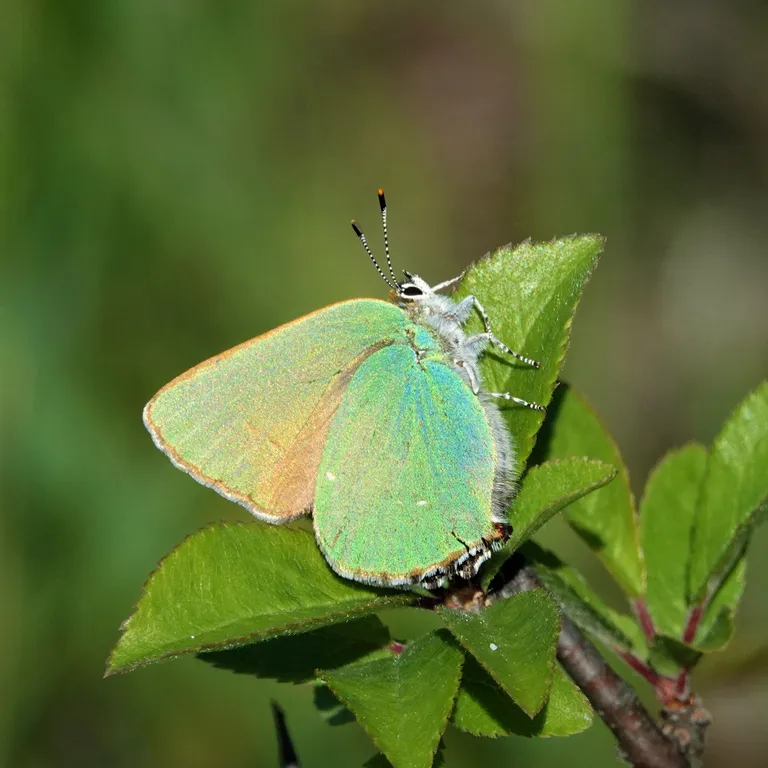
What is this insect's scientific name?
Callophrys rubi
